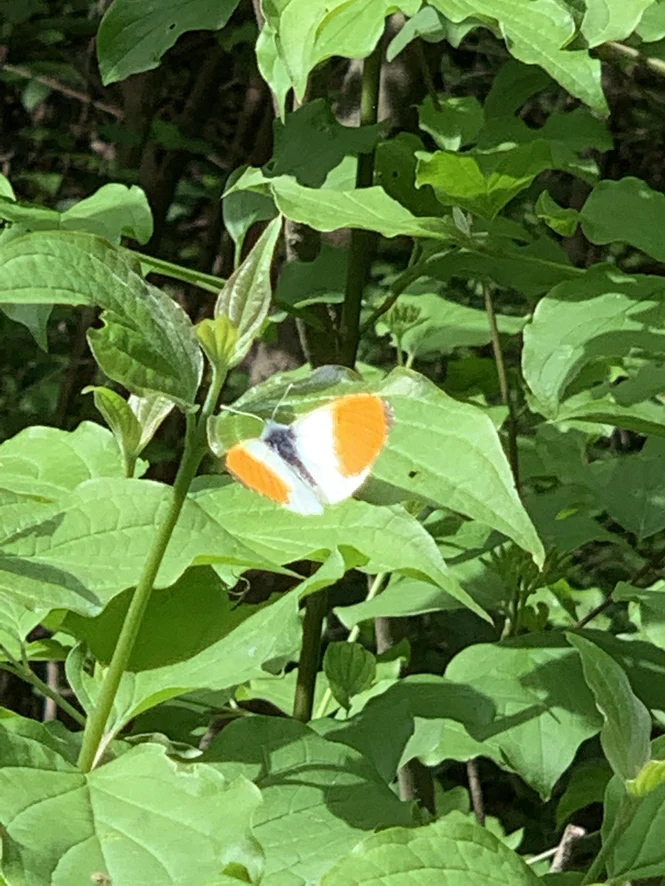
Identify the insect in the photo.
Anthocharis cardamines
